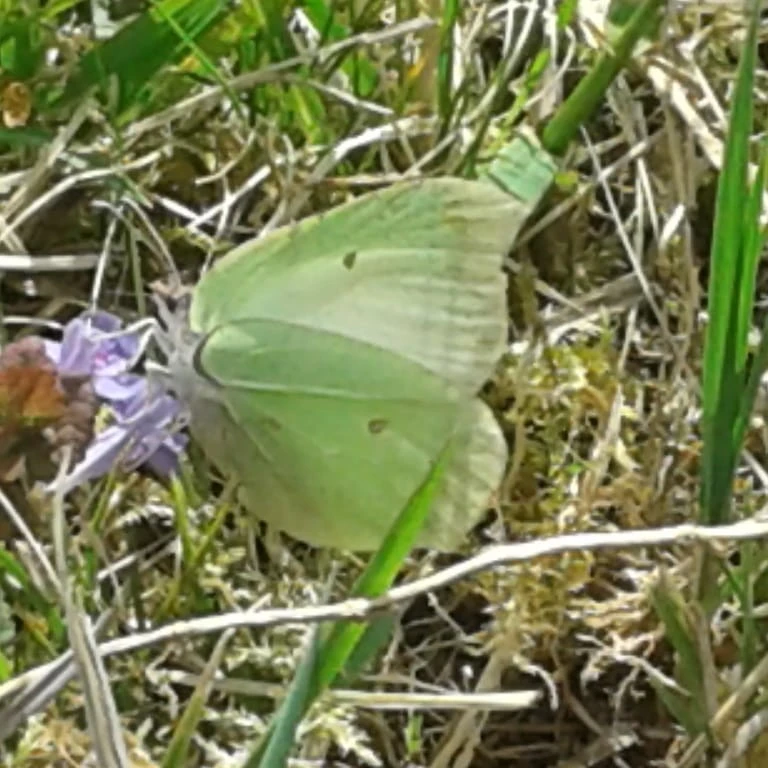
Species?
Gonepteryx rhamni
